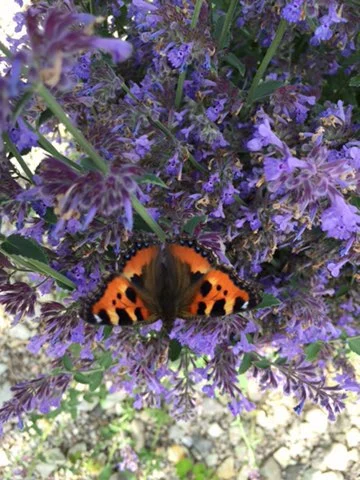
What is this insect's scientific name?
Aglais urticae
